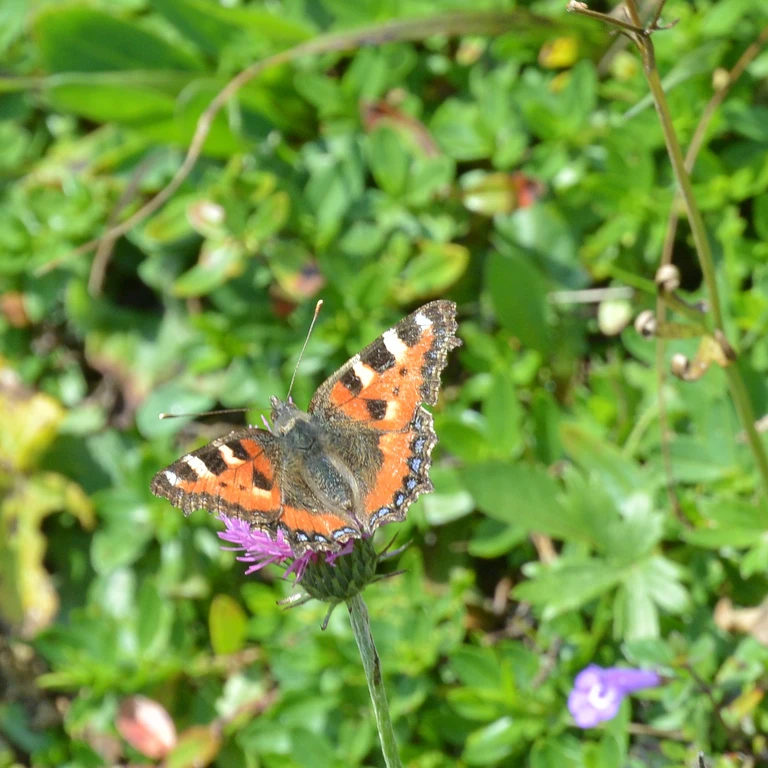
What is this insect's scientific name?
Aglais urticae
